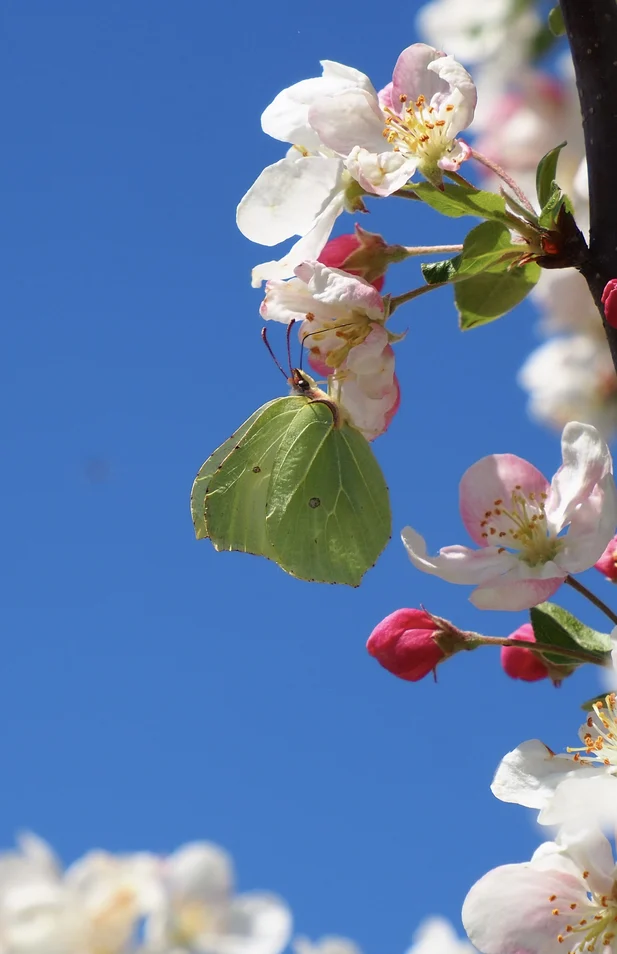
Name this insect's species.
Gonepteryx rhamni
